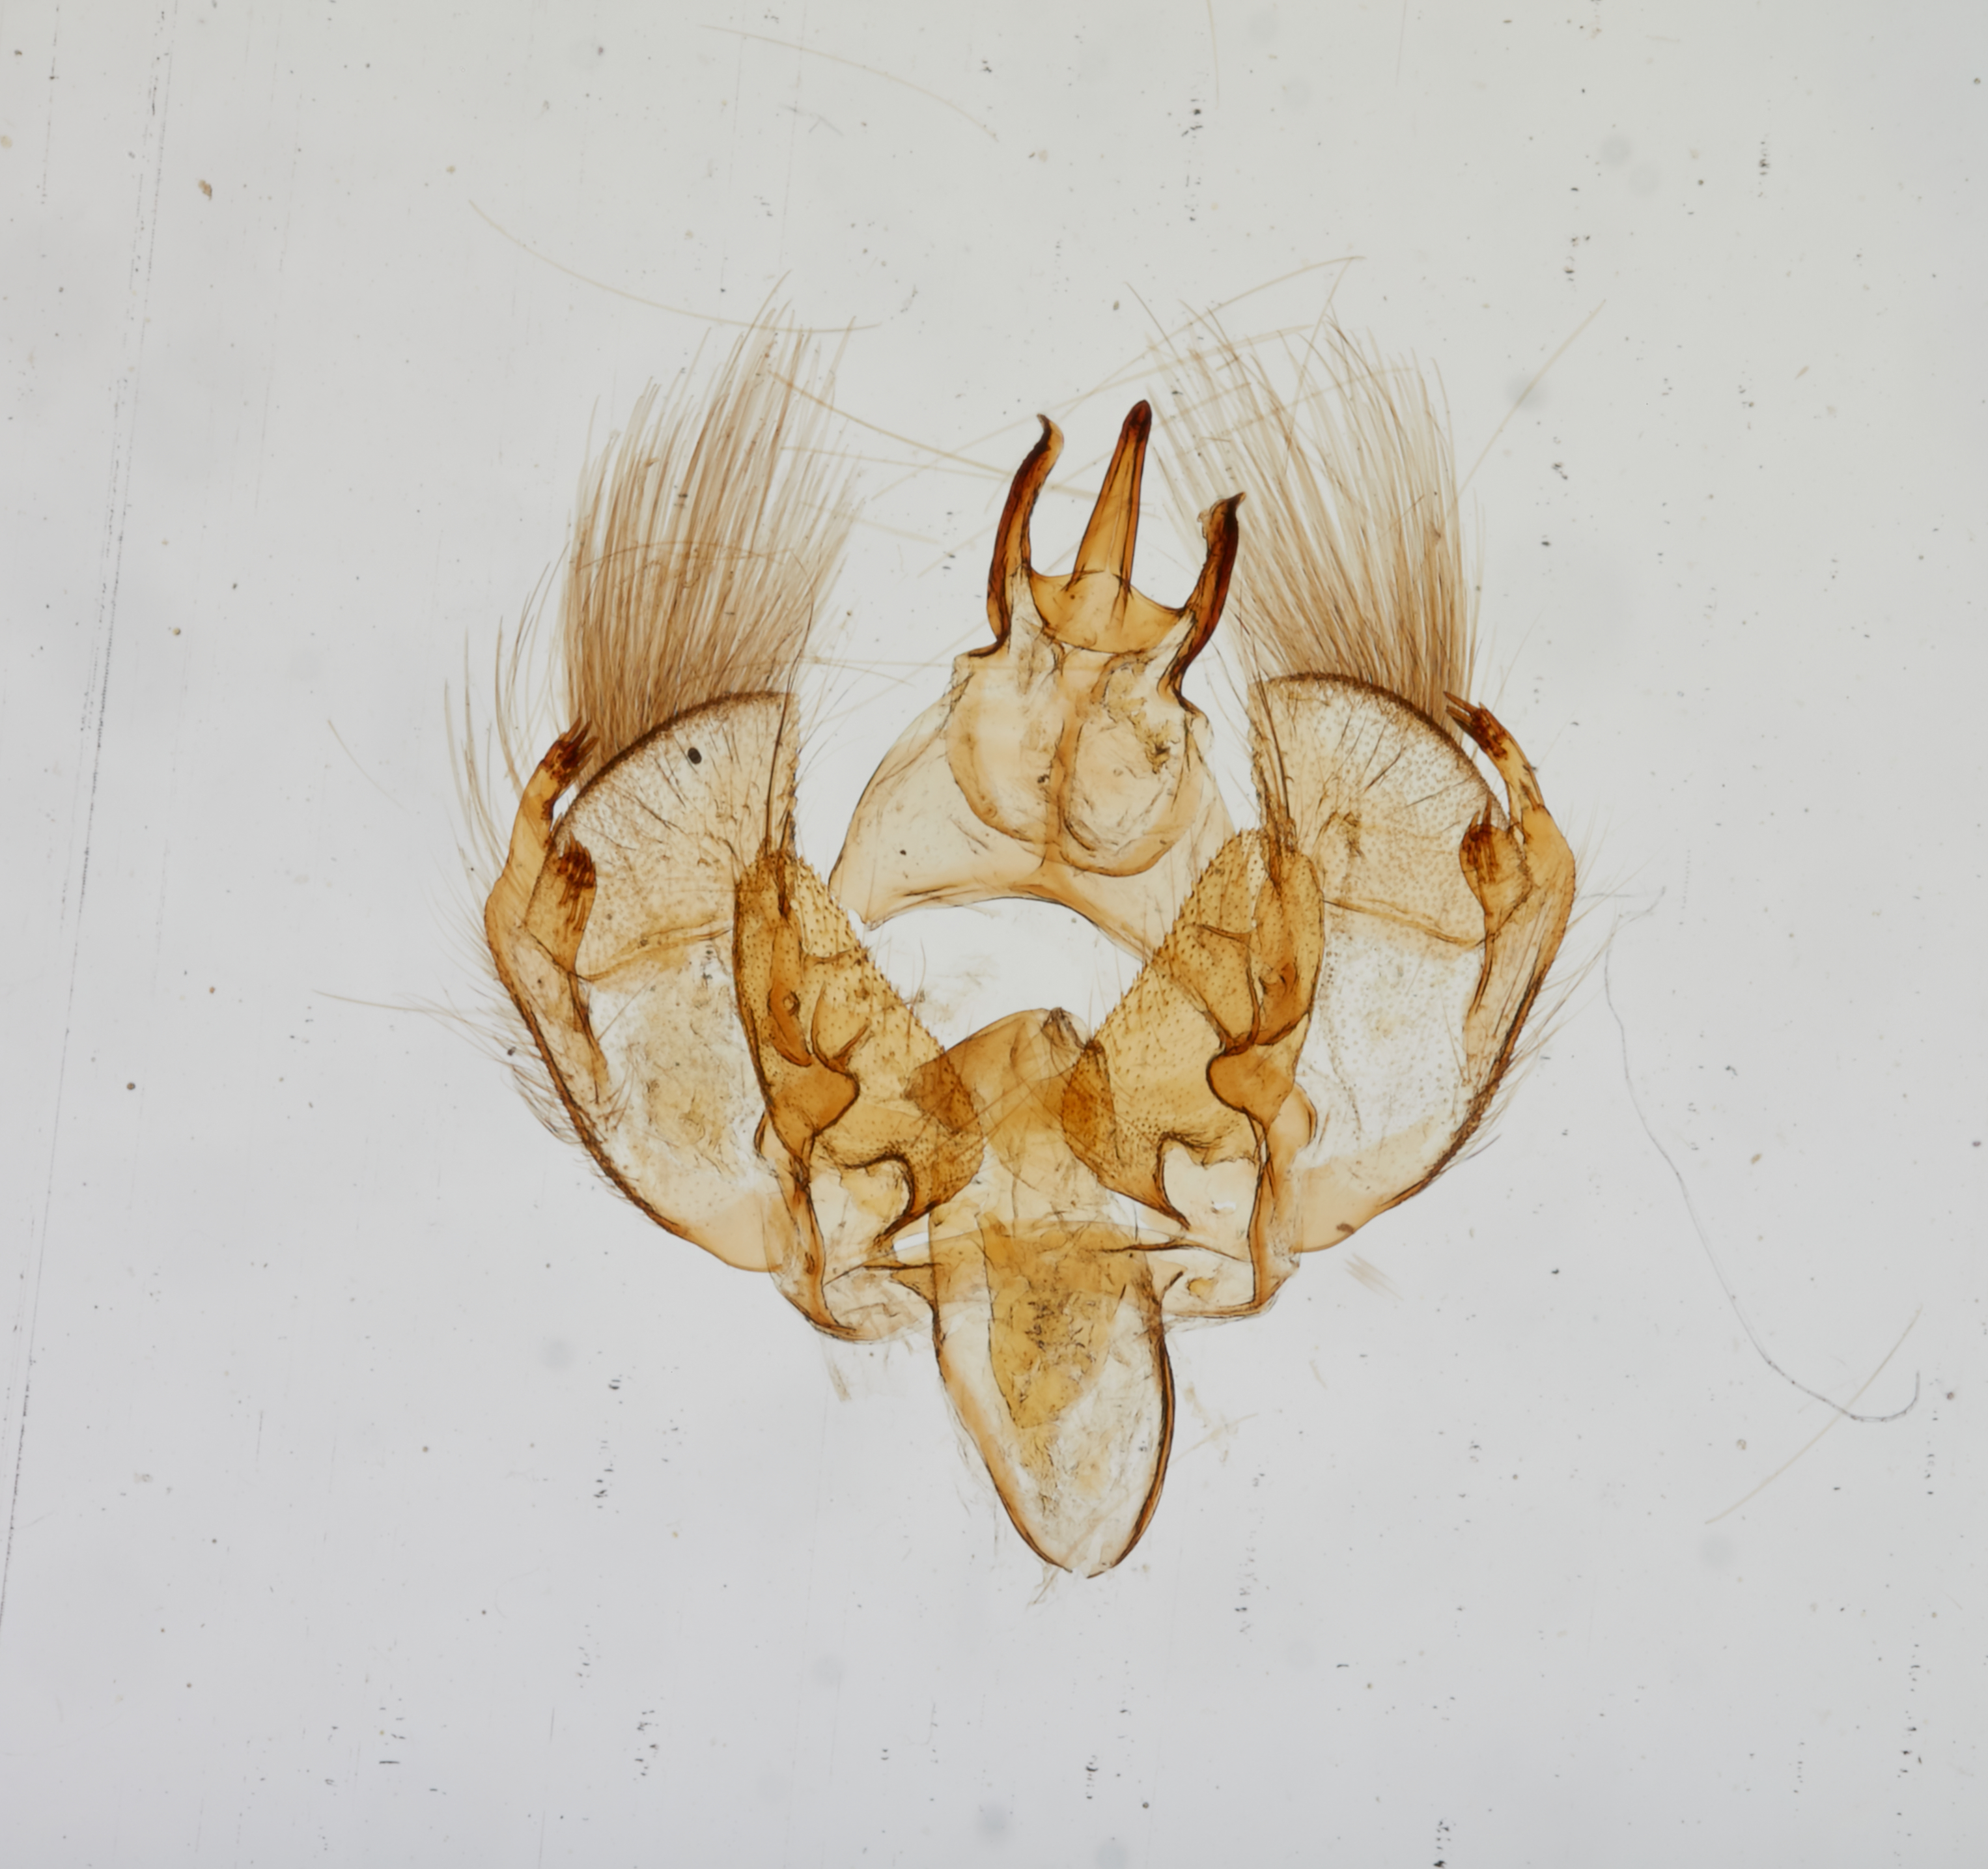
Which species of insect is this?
Stenoma thoristes
